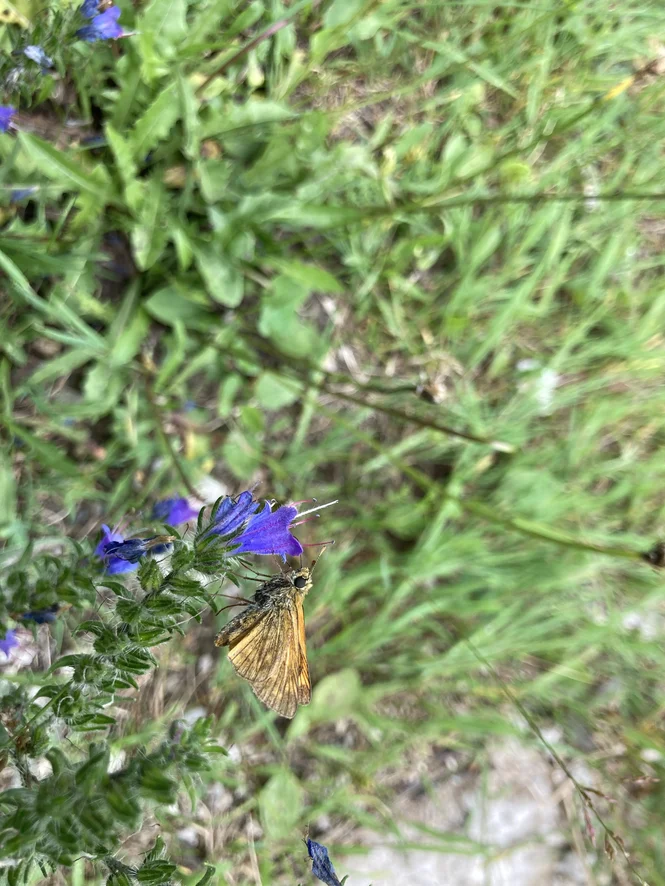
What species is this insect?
Ochlodes sylvanus (also Ochlodes venata)
